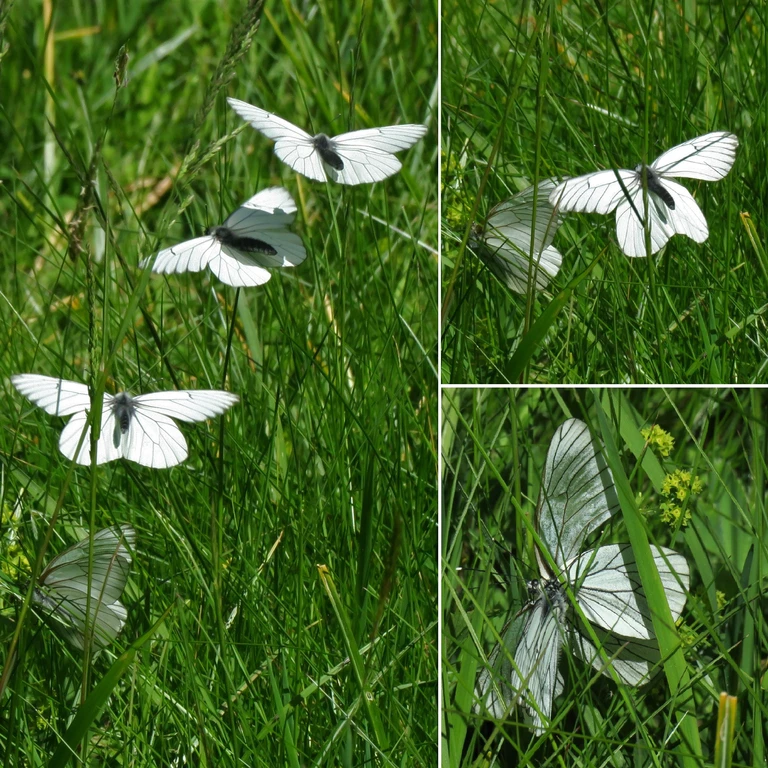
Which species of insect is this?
Aporia crataegi
